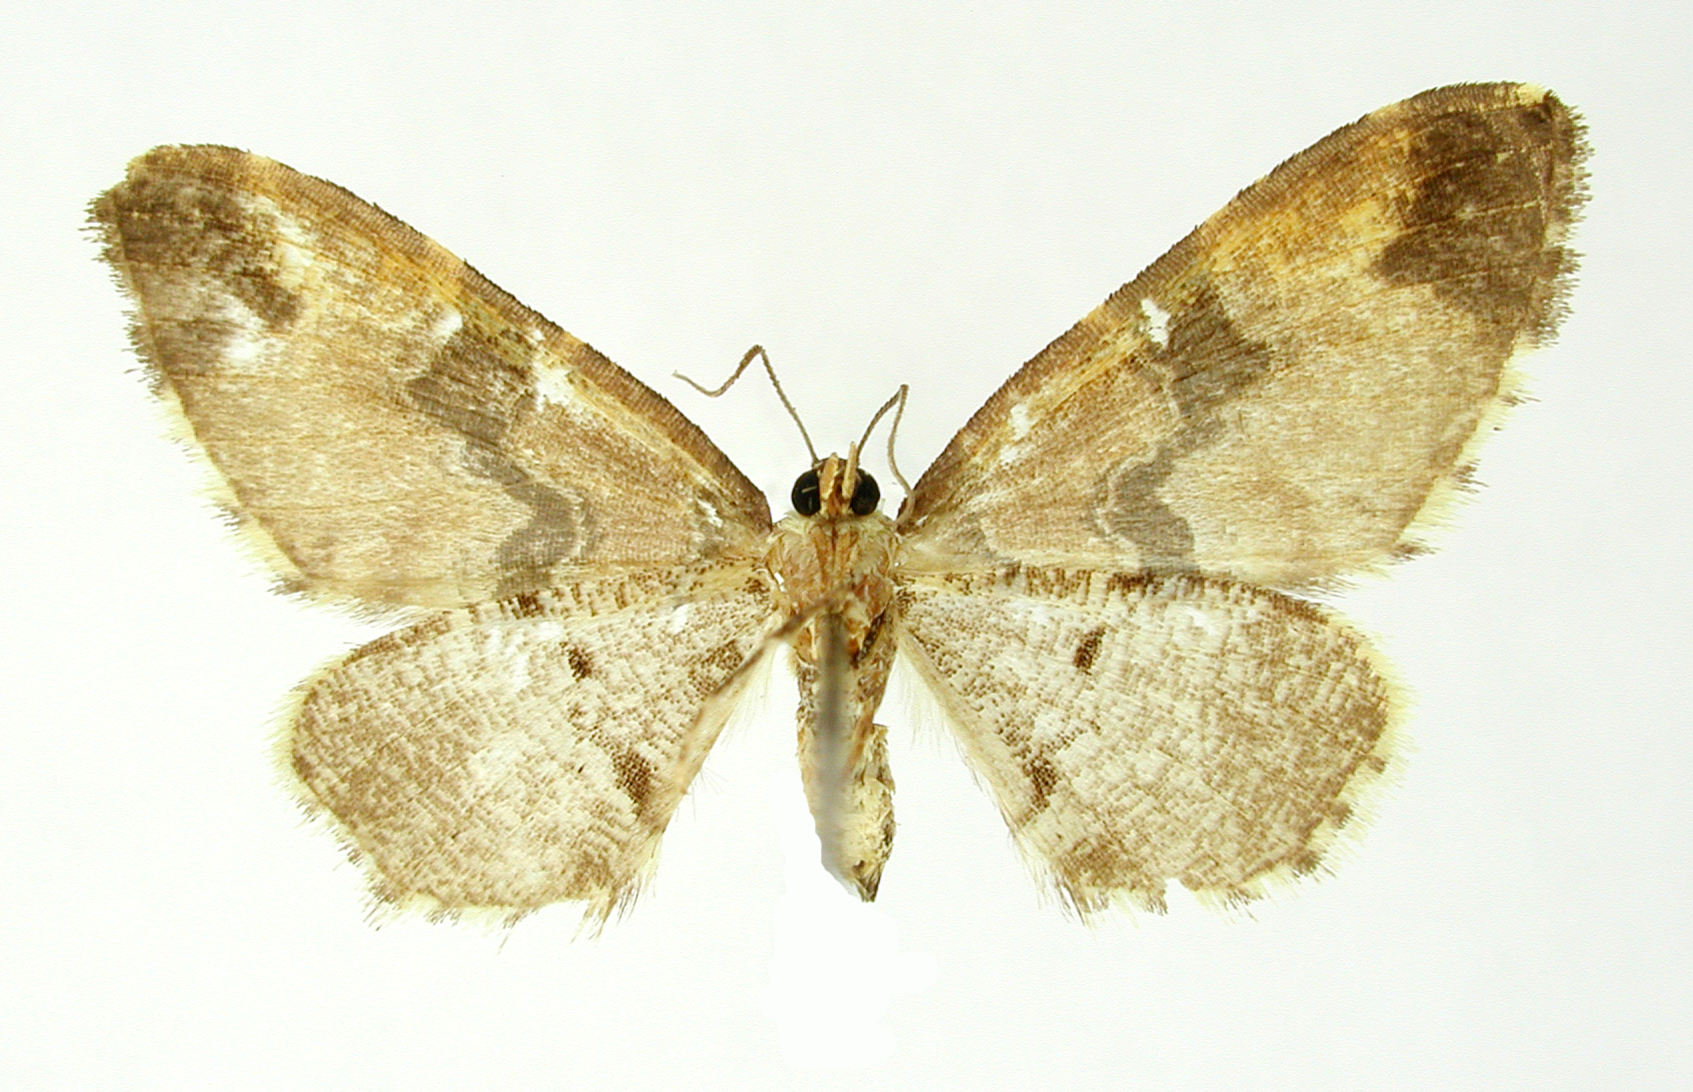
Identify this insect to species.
Psaliodes euplaneta
